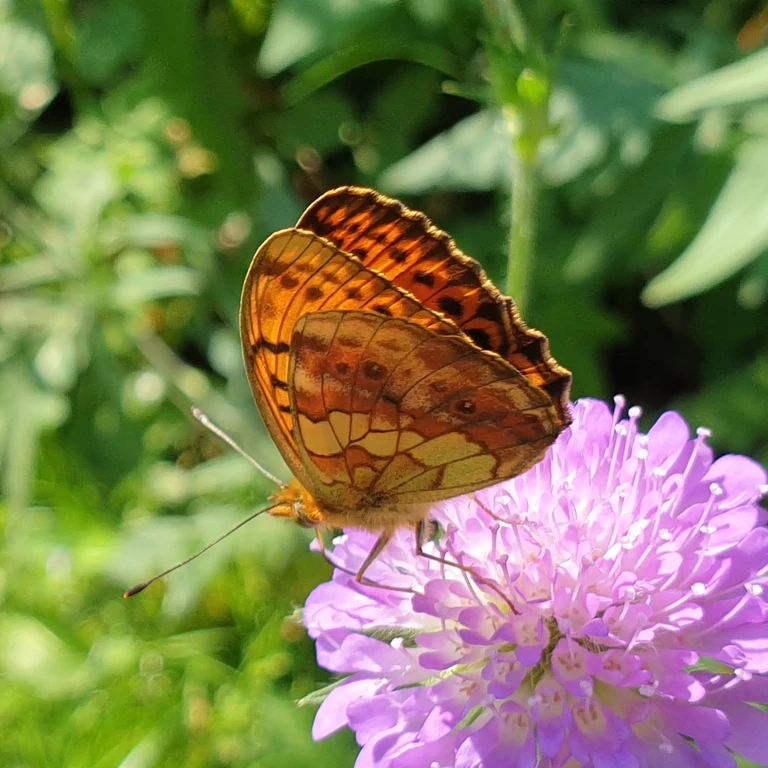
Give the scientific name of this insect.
Brenthis daphne
